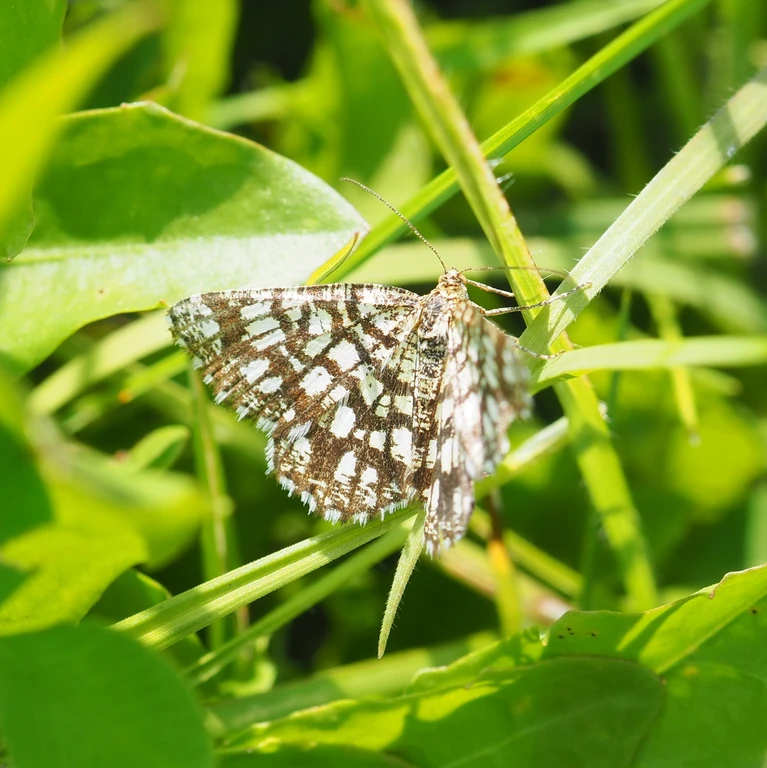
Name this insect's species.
Chiasmia clathrata
